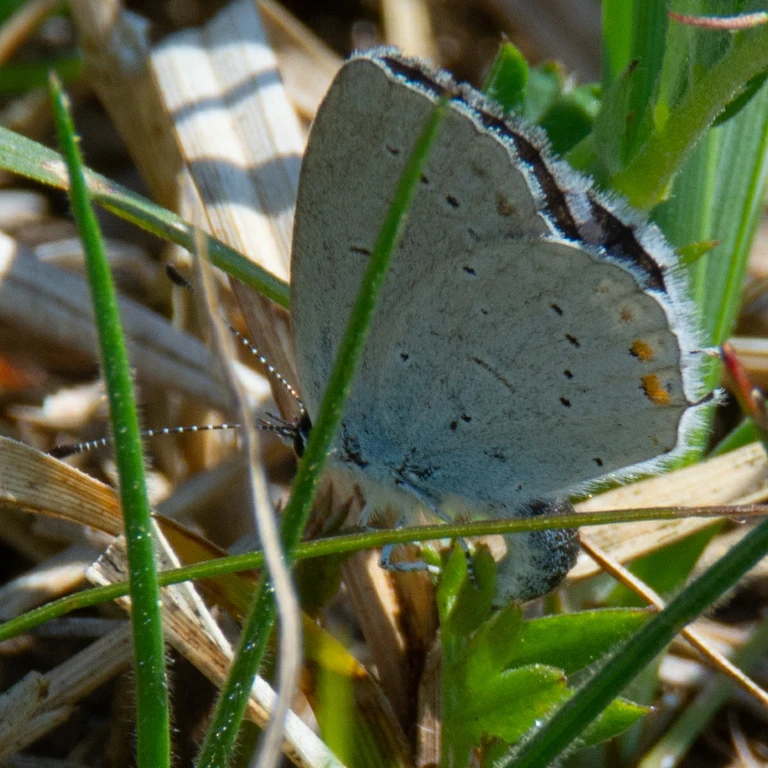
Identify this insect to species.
Cupido argiades (also Elkalyce argiades)
